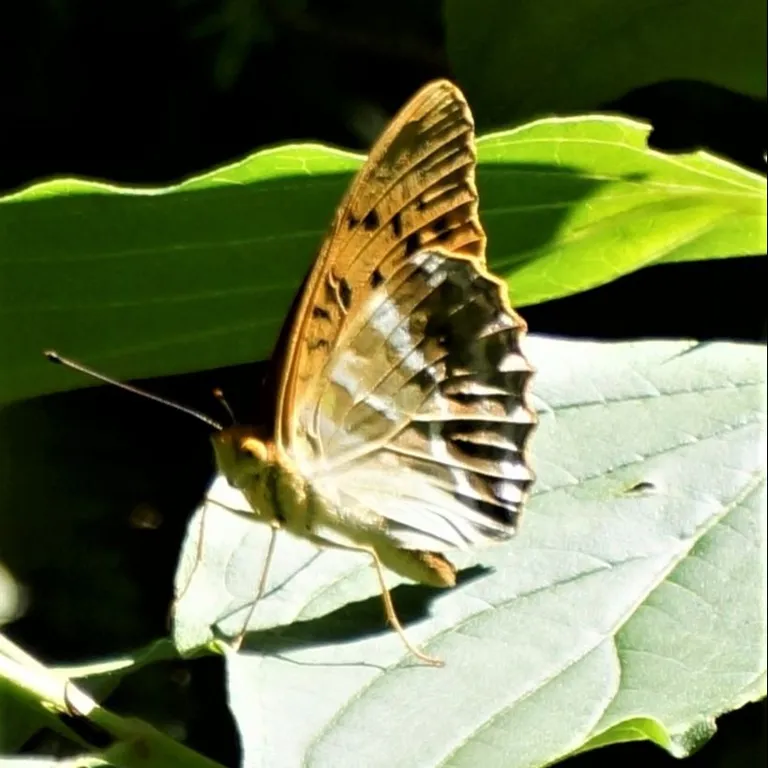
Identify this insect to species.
Argynnis paphia
